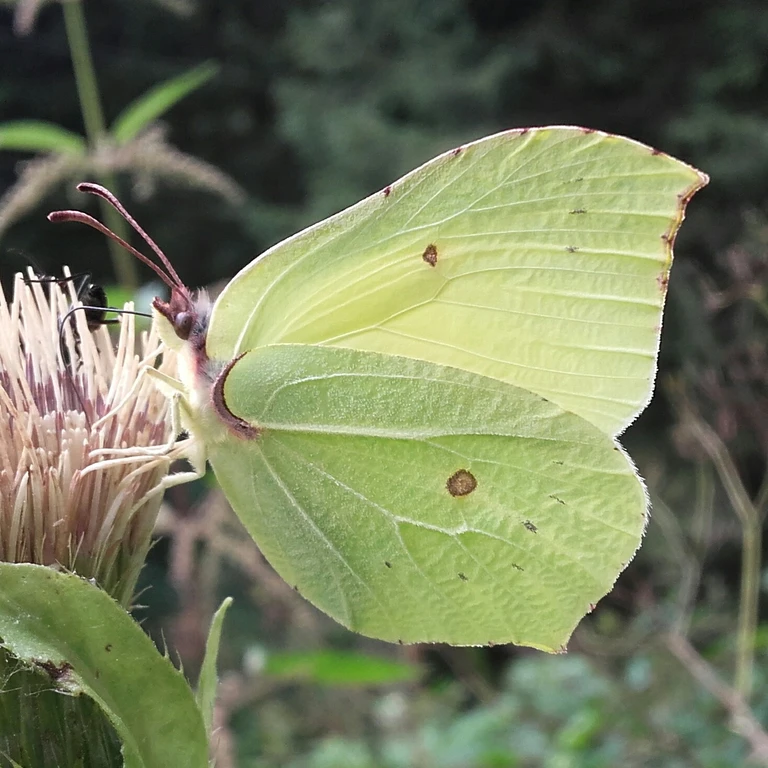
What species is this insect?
Gonepteryx rhamni
